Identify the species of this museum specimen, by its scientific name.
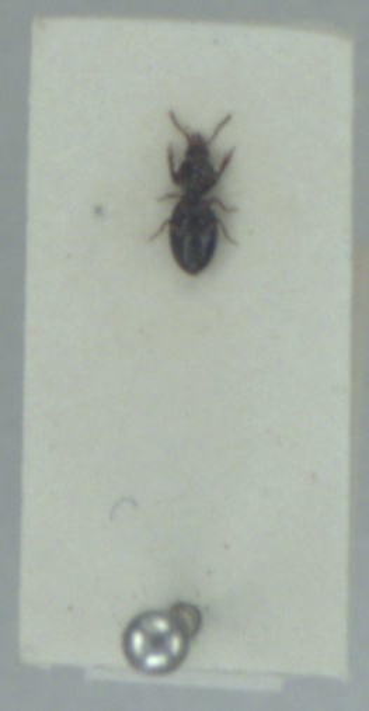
Dyschirius globosus
